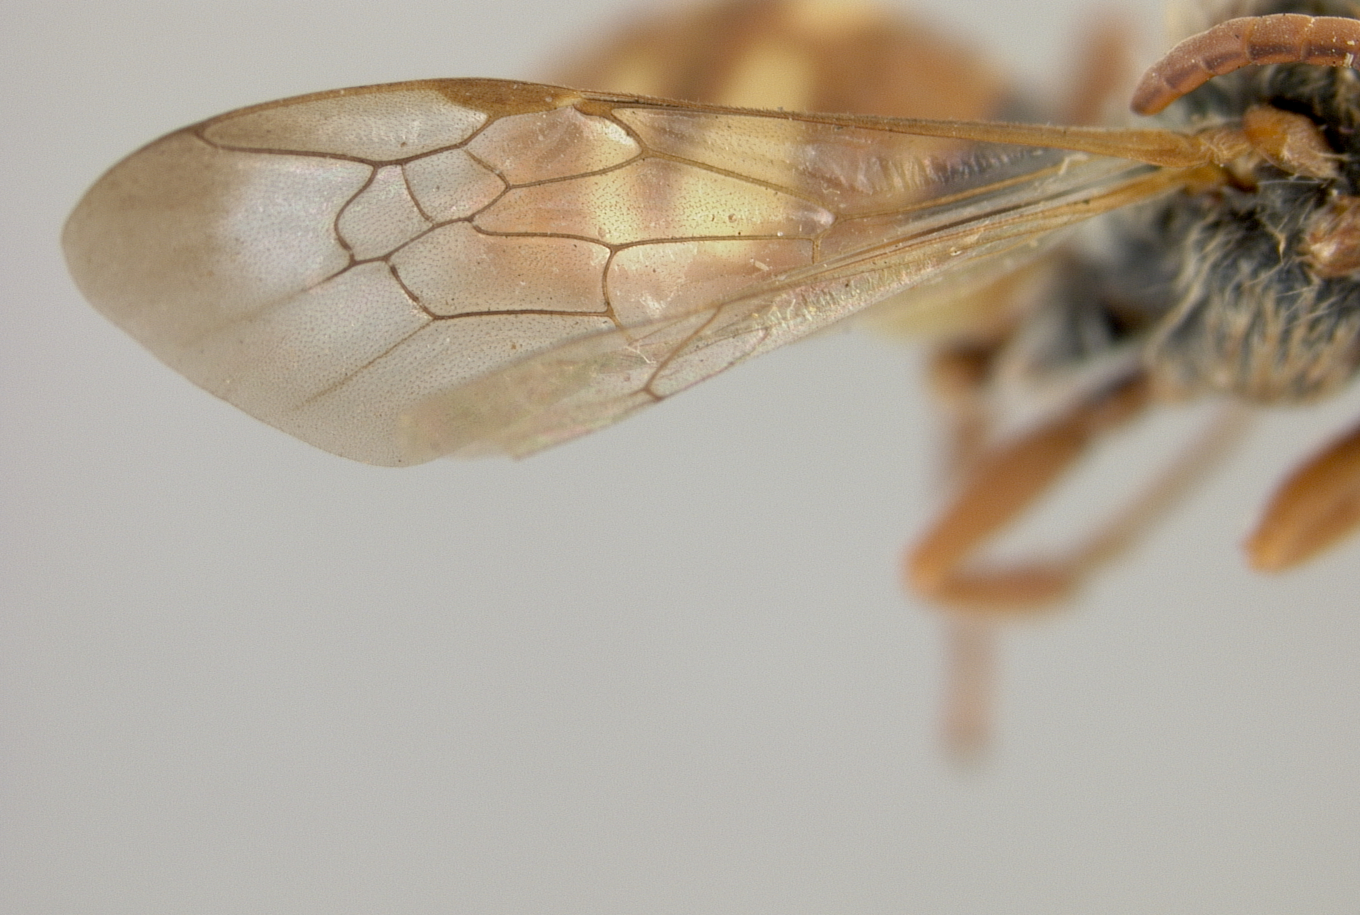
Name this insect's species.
Nomada bella
